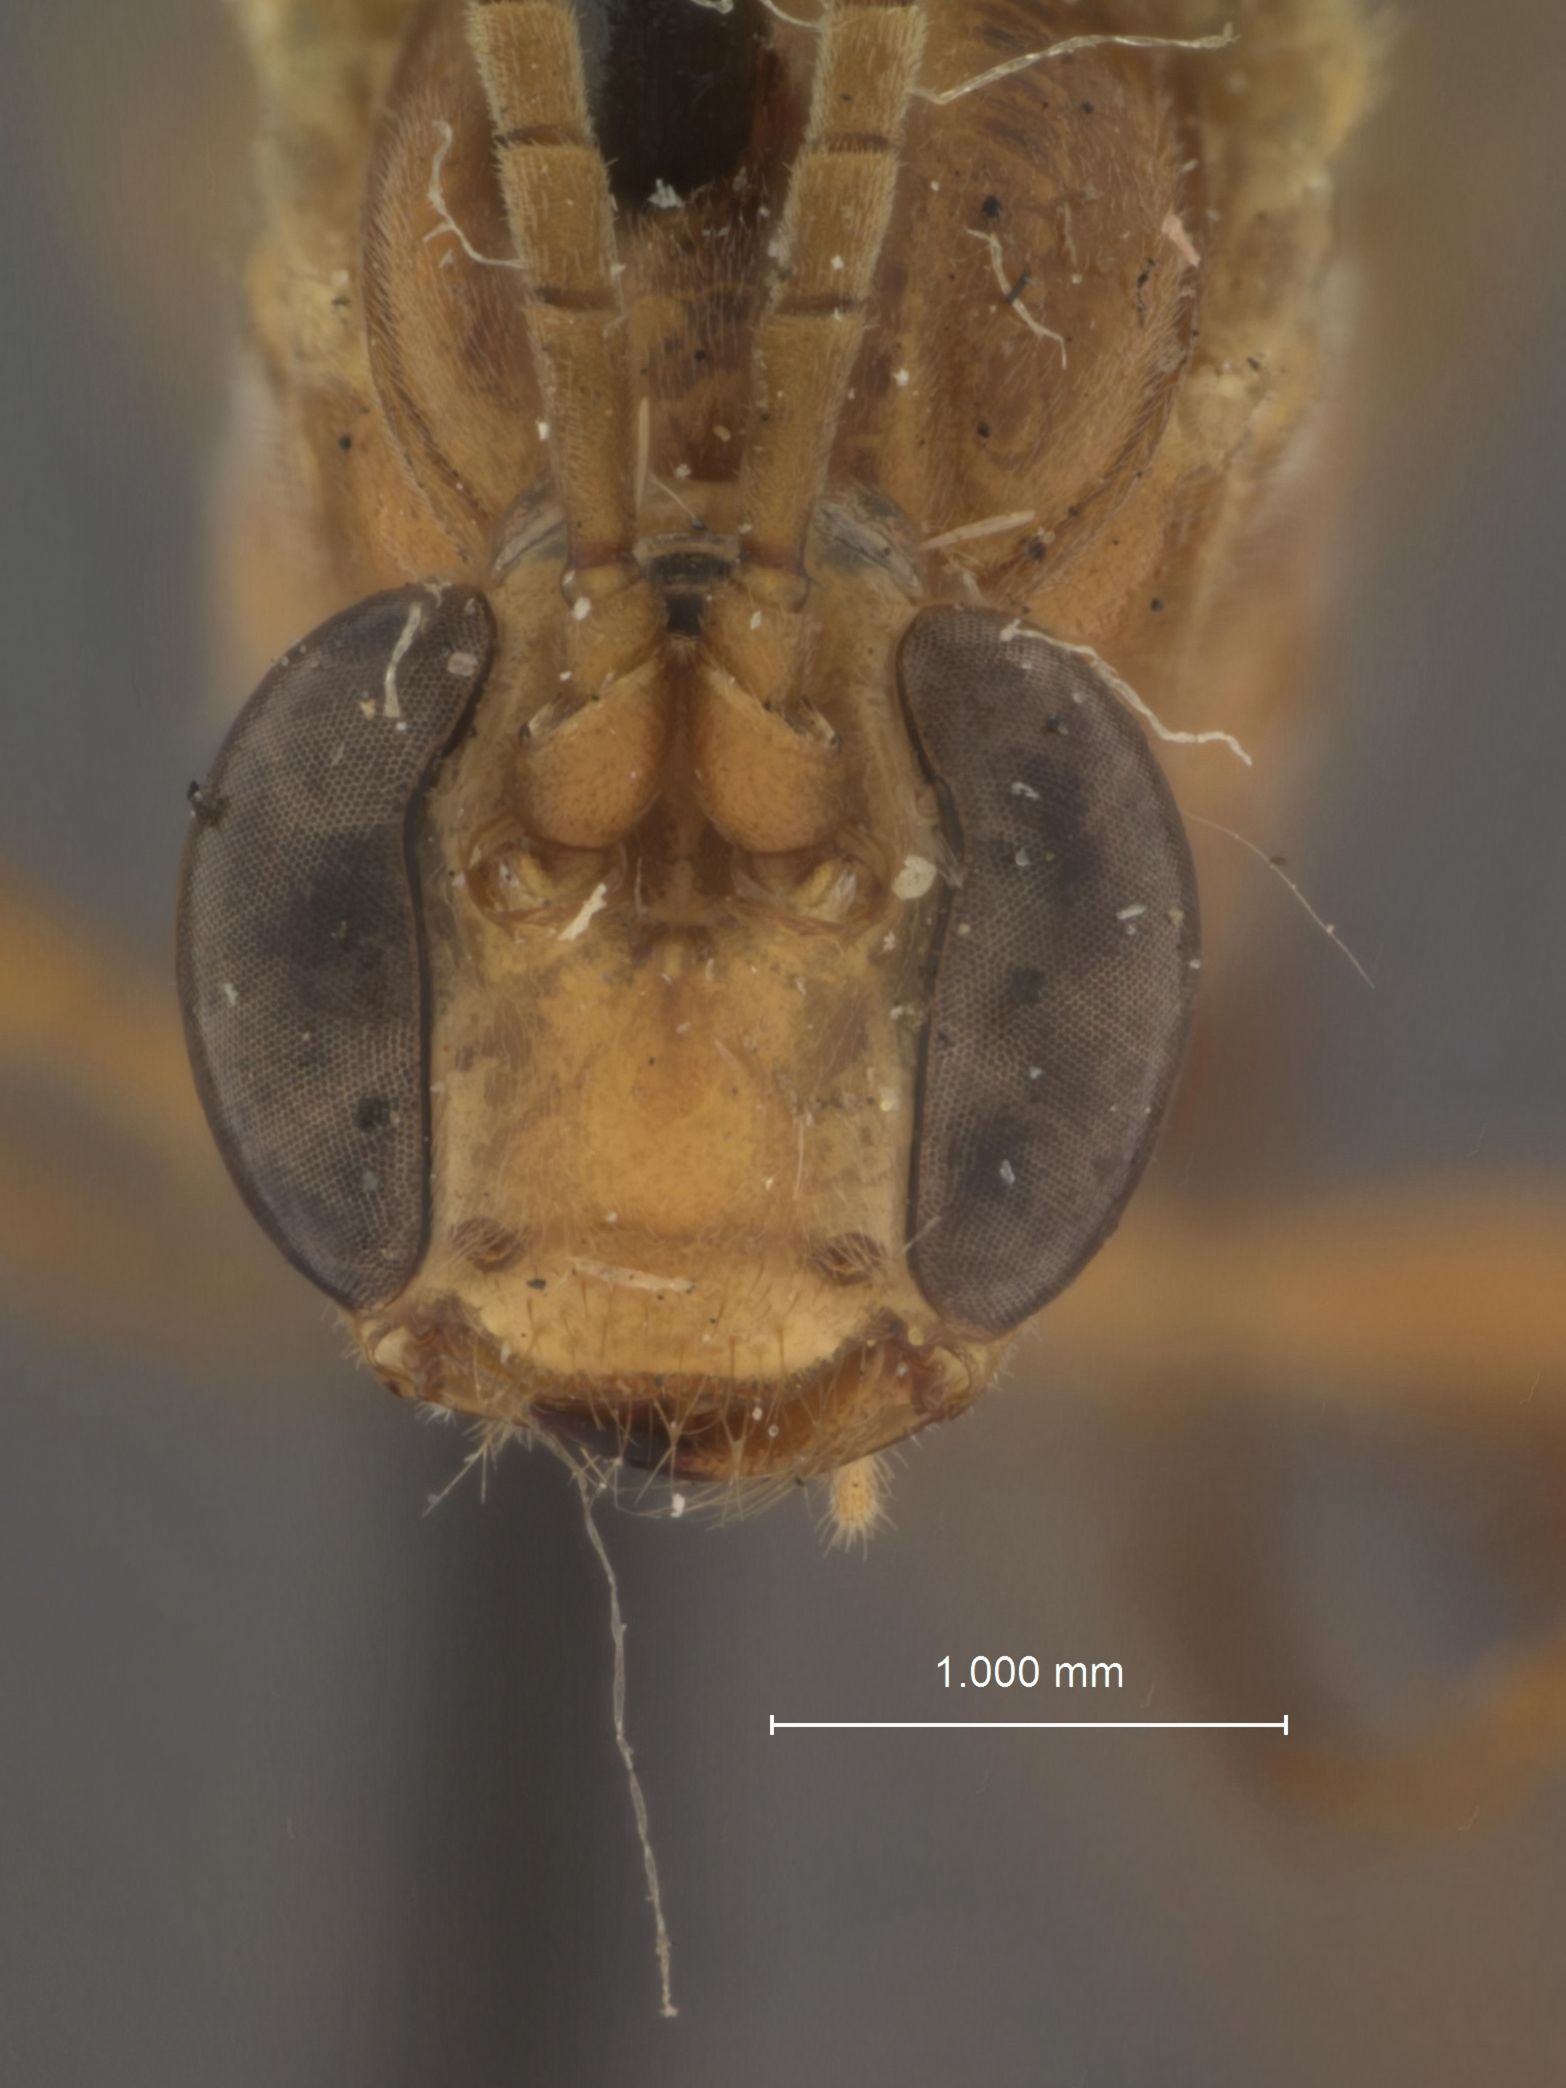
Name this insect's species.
Paniscus brevicornis
